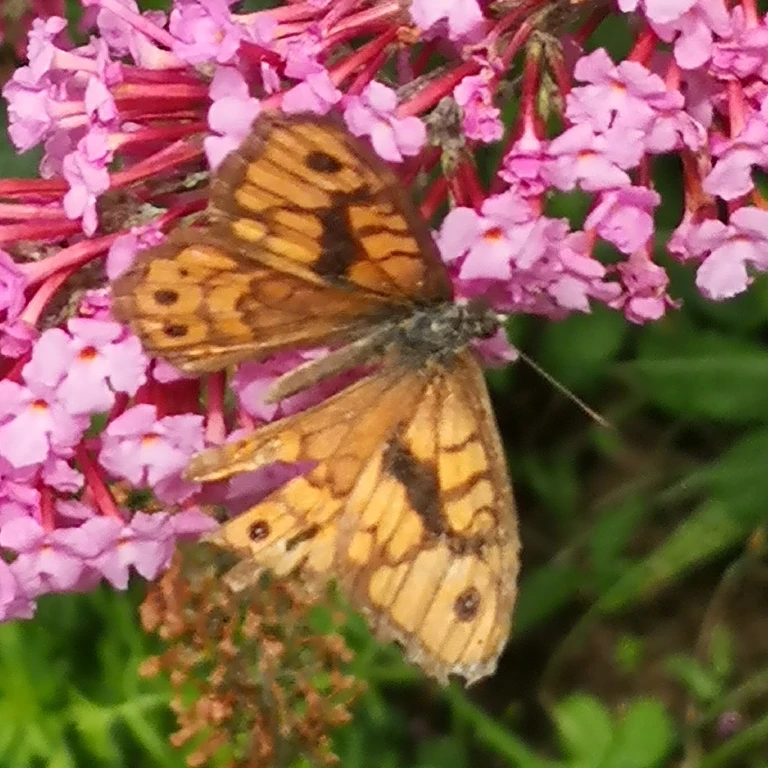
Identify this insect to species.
Lasiommata megera (also Pararge megera)
